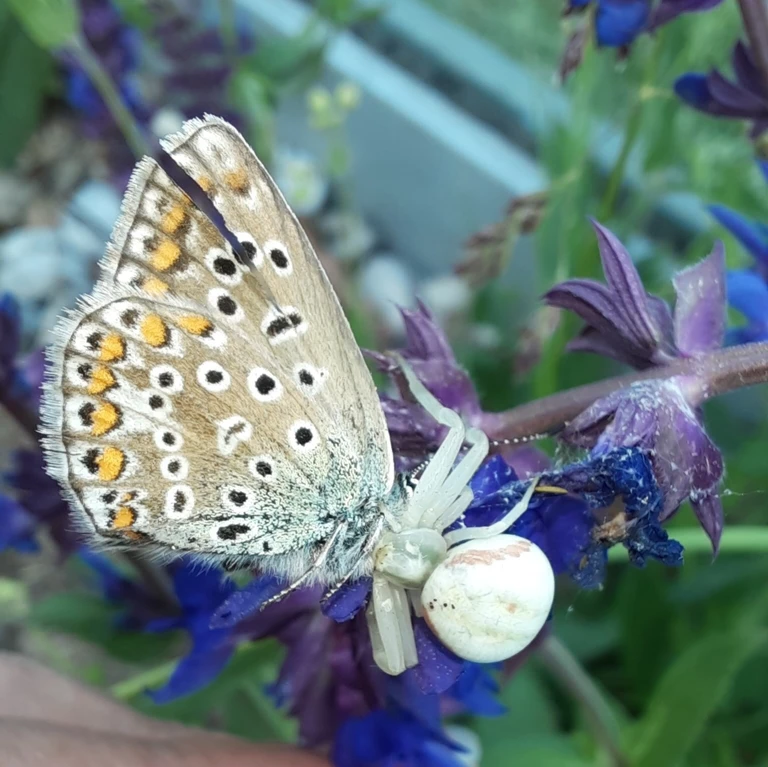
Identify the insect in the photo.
Polyommatus icarus
